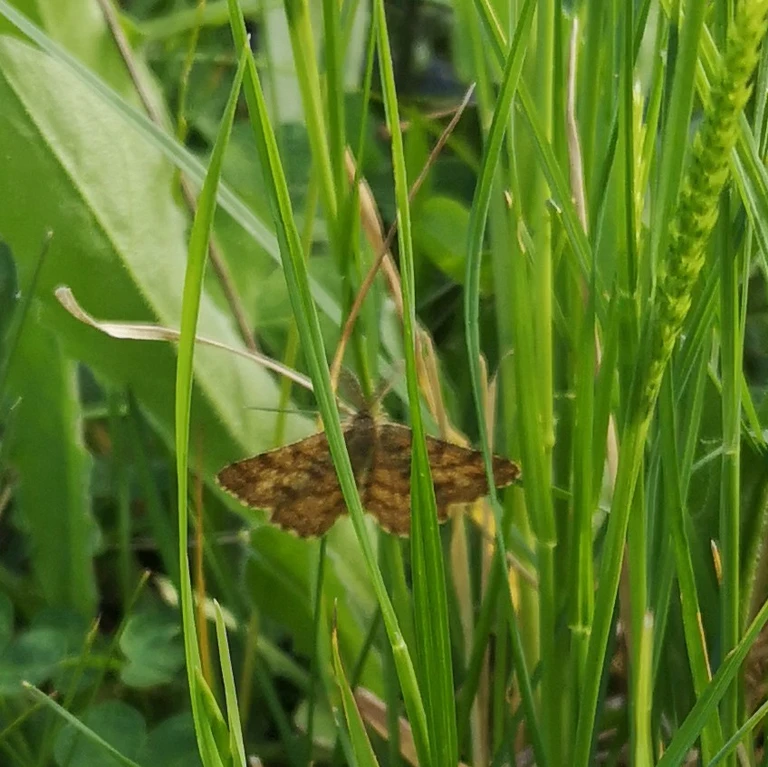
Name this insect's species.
Ematurga atomaria
